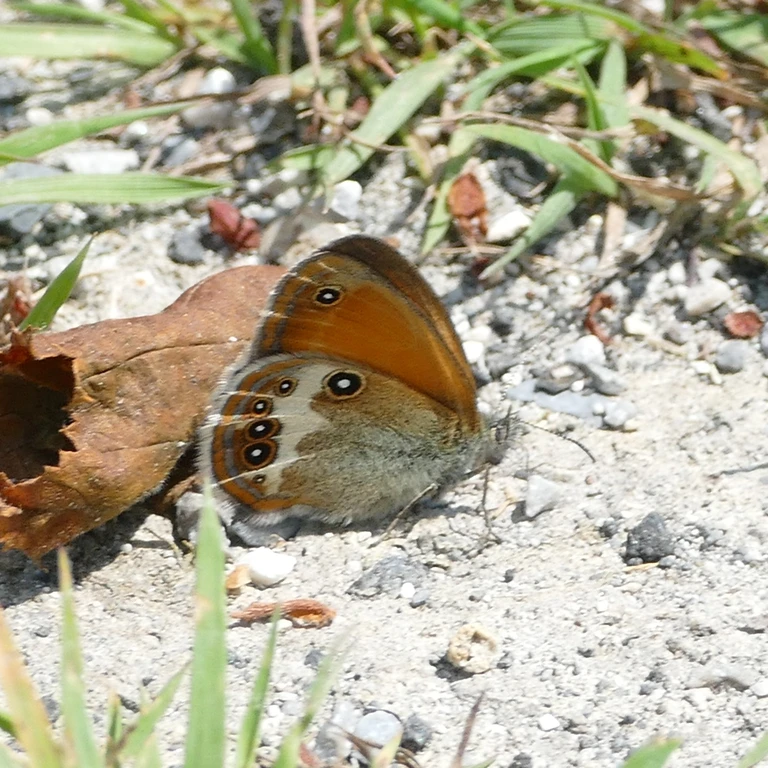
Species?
Coenonympha arcania
